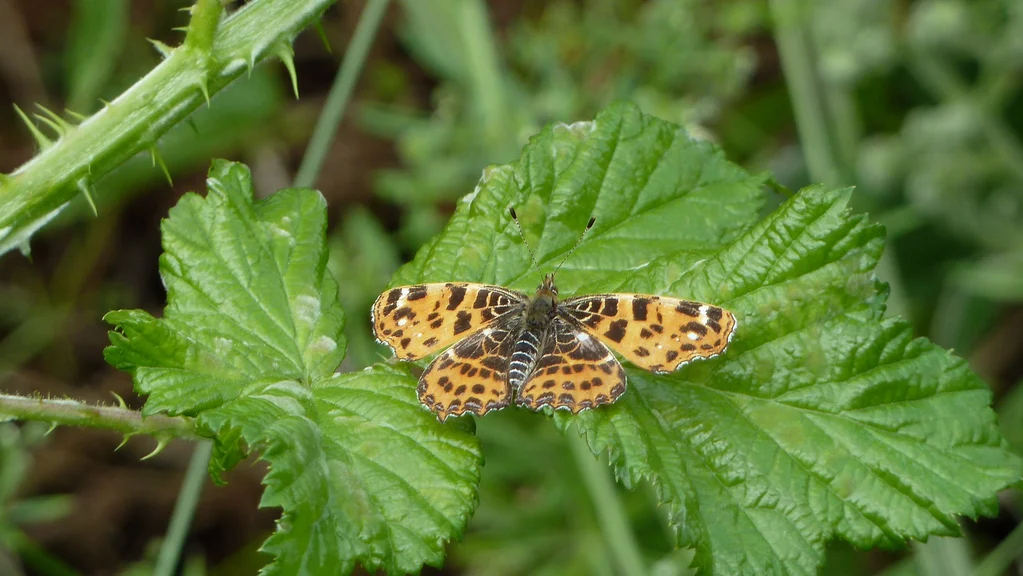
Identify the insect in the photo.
Araschnia levana
